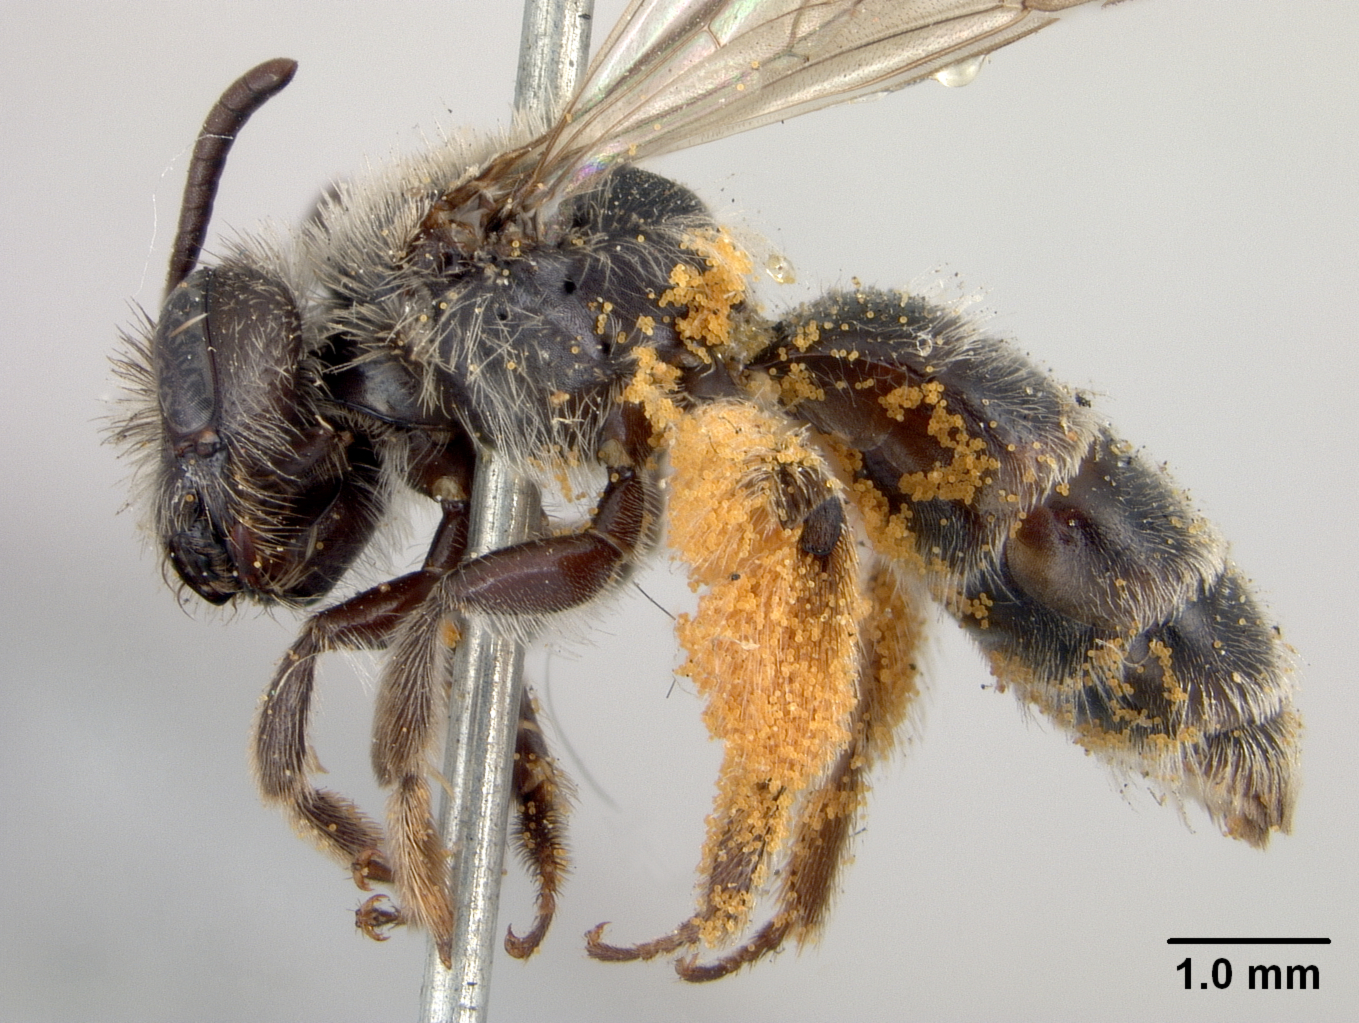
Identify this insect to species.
Andrena segregans
